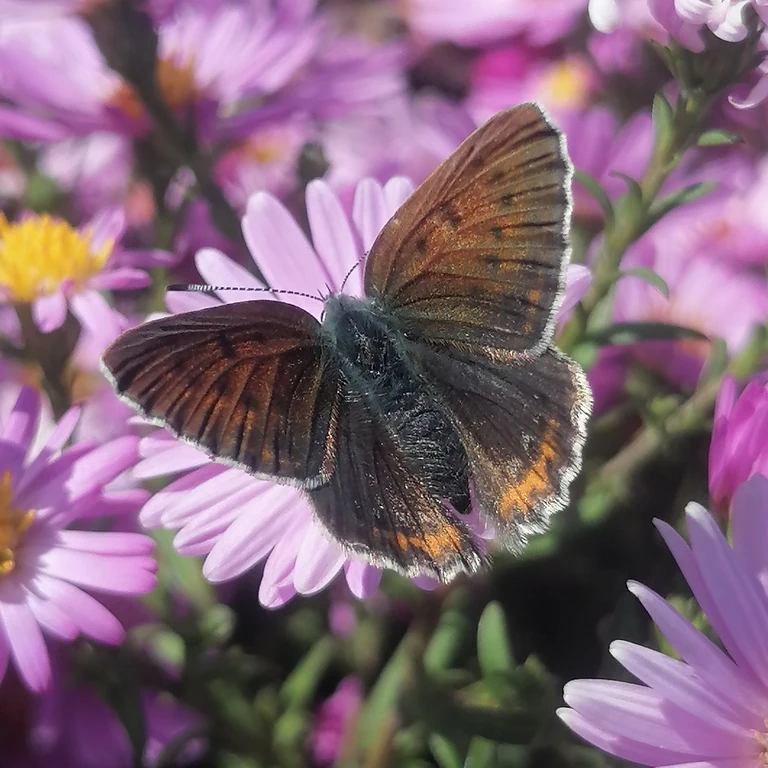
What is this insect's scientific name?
Lycaena hippothoe (also Palaeochrysophanus hippothoe)
